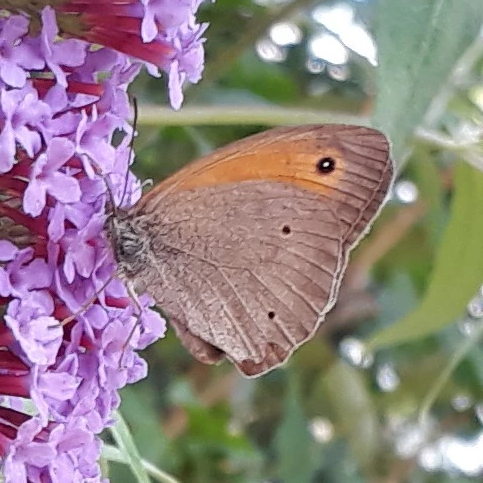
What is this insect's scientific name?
Maniola jurtina
